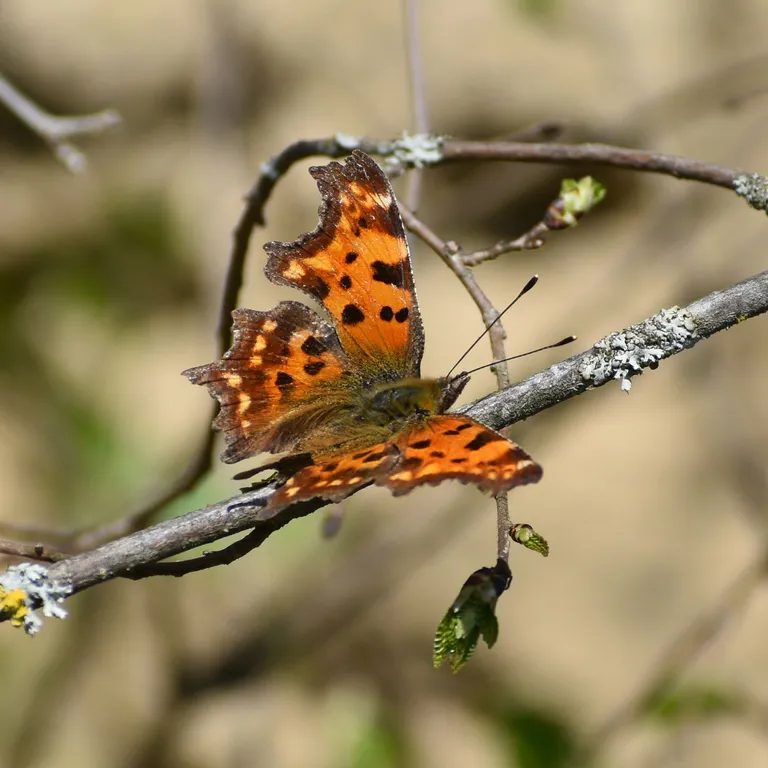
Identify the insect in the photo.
Polygonia c-album
